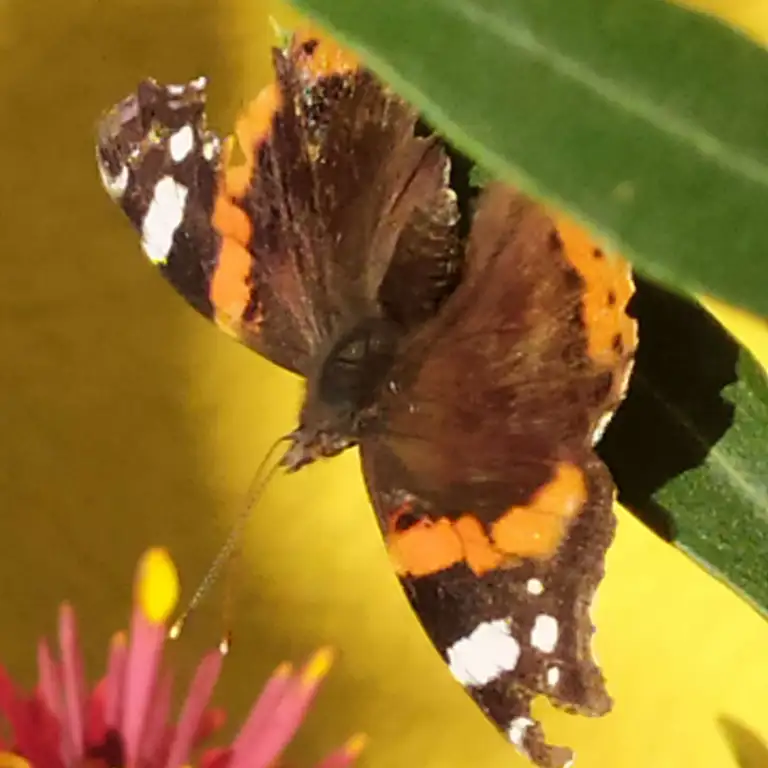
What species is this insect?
Vanessa atalanta
